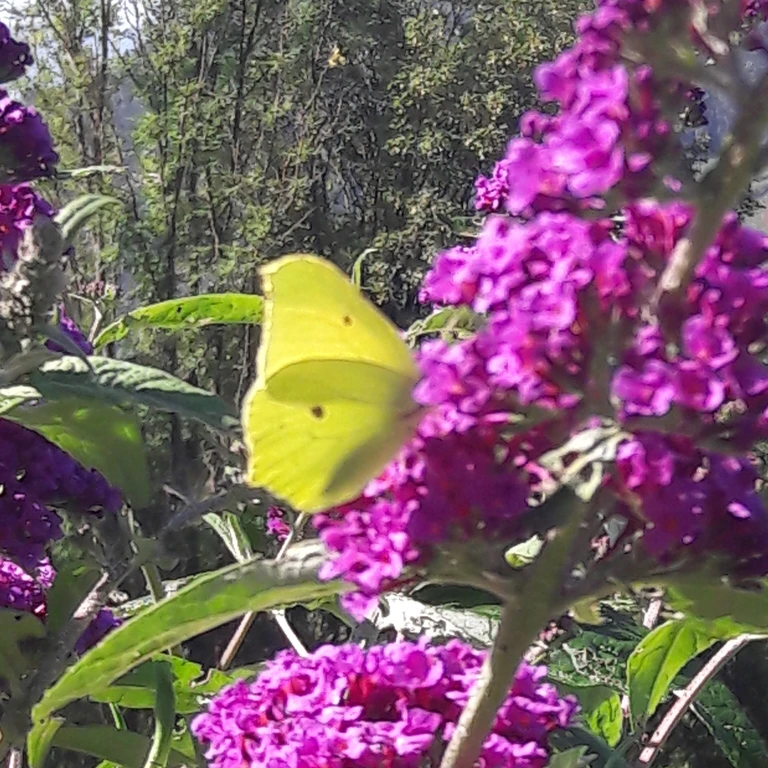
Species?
Gonepteryx rhamni
